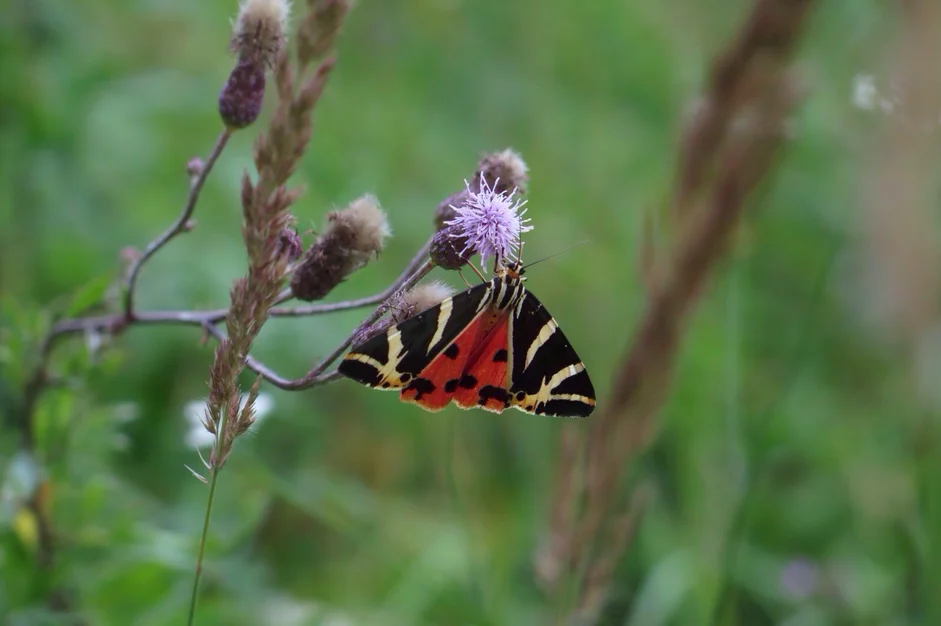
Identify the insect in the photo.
Euplagia quadripunctaria
